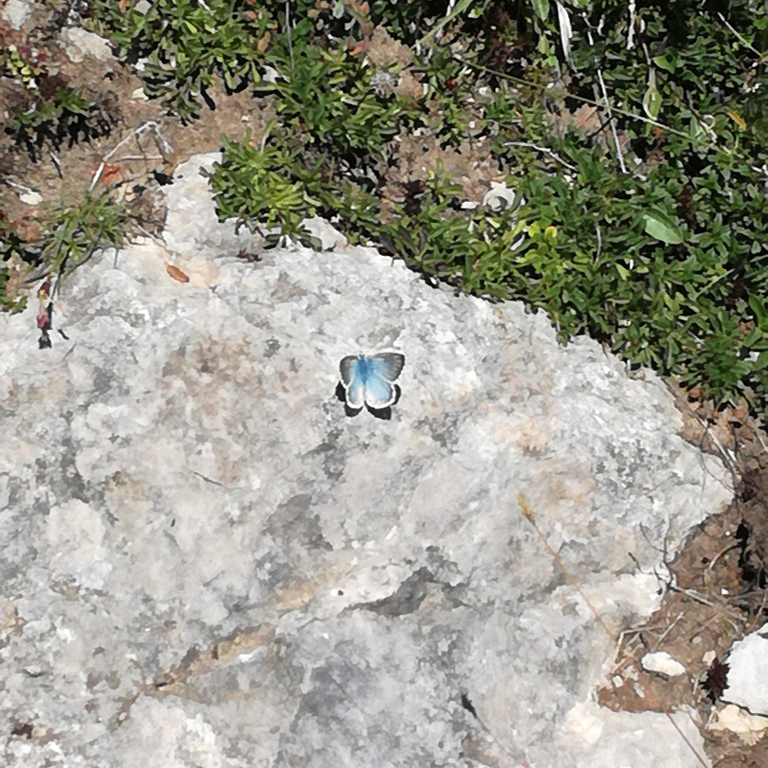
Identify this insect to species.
Lysandra coridon
